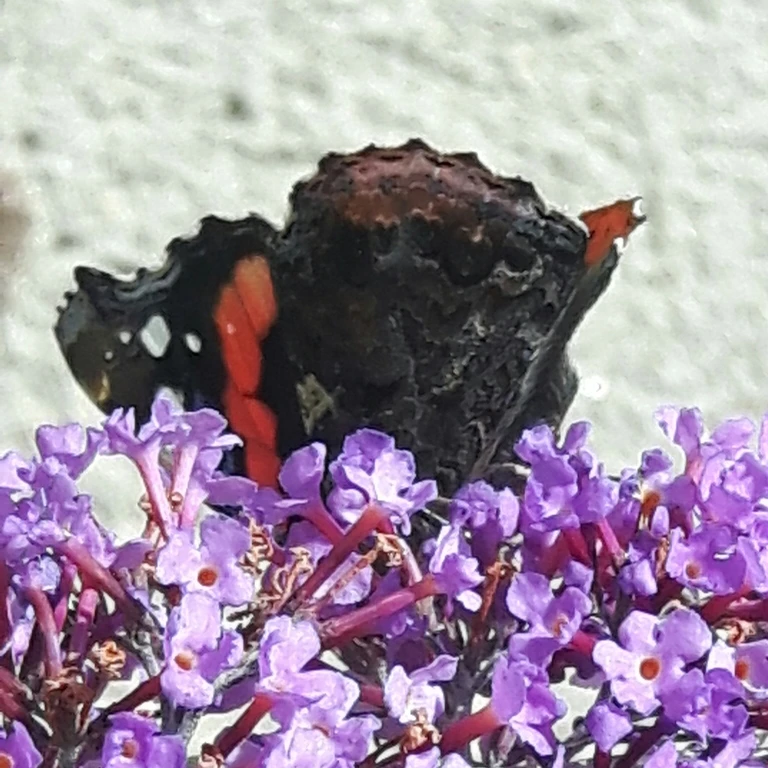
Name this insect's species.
Vanessa atalanta
